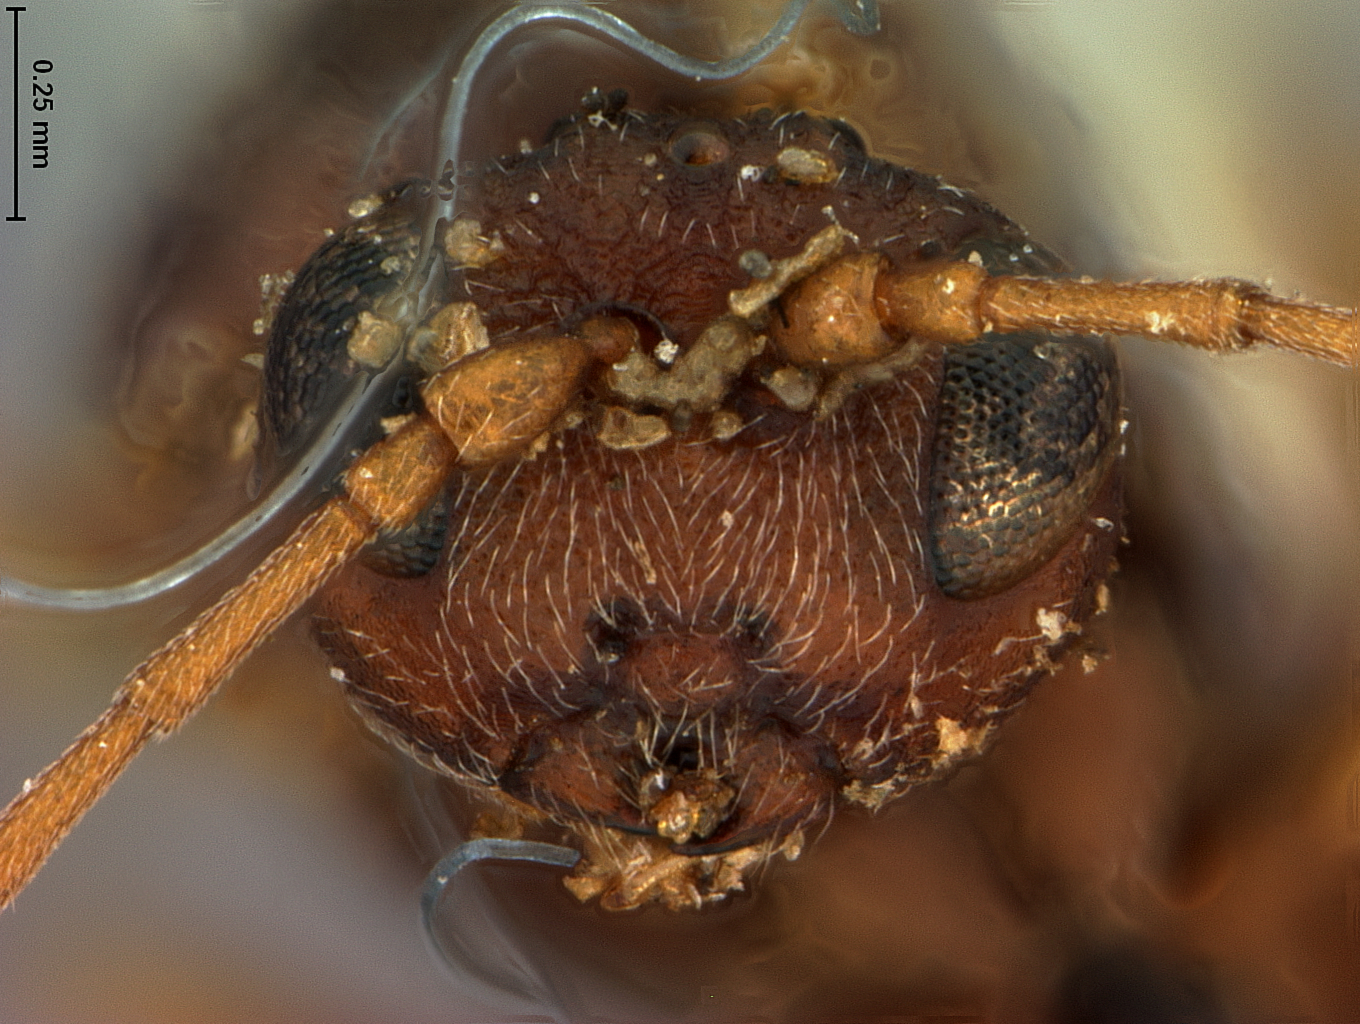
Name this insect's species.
Andricus pacificus
